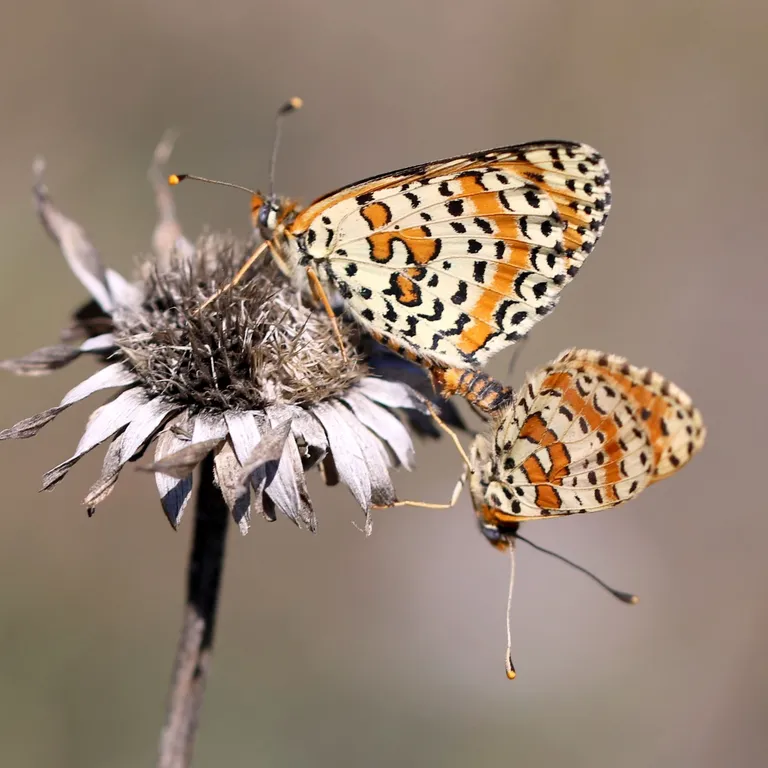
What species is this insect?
Melitaea didyma
